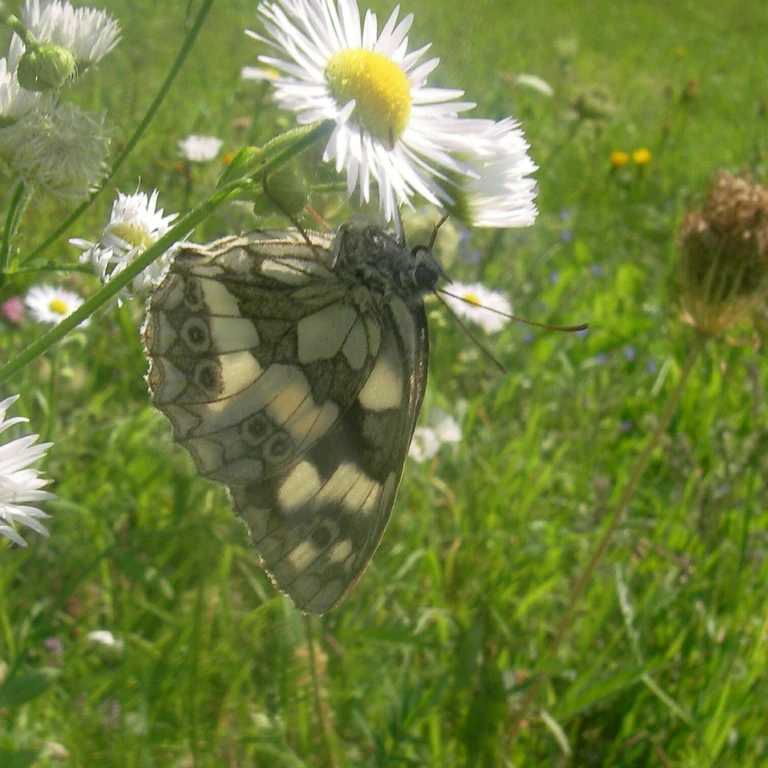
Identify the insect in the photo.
Melanargia galathea
